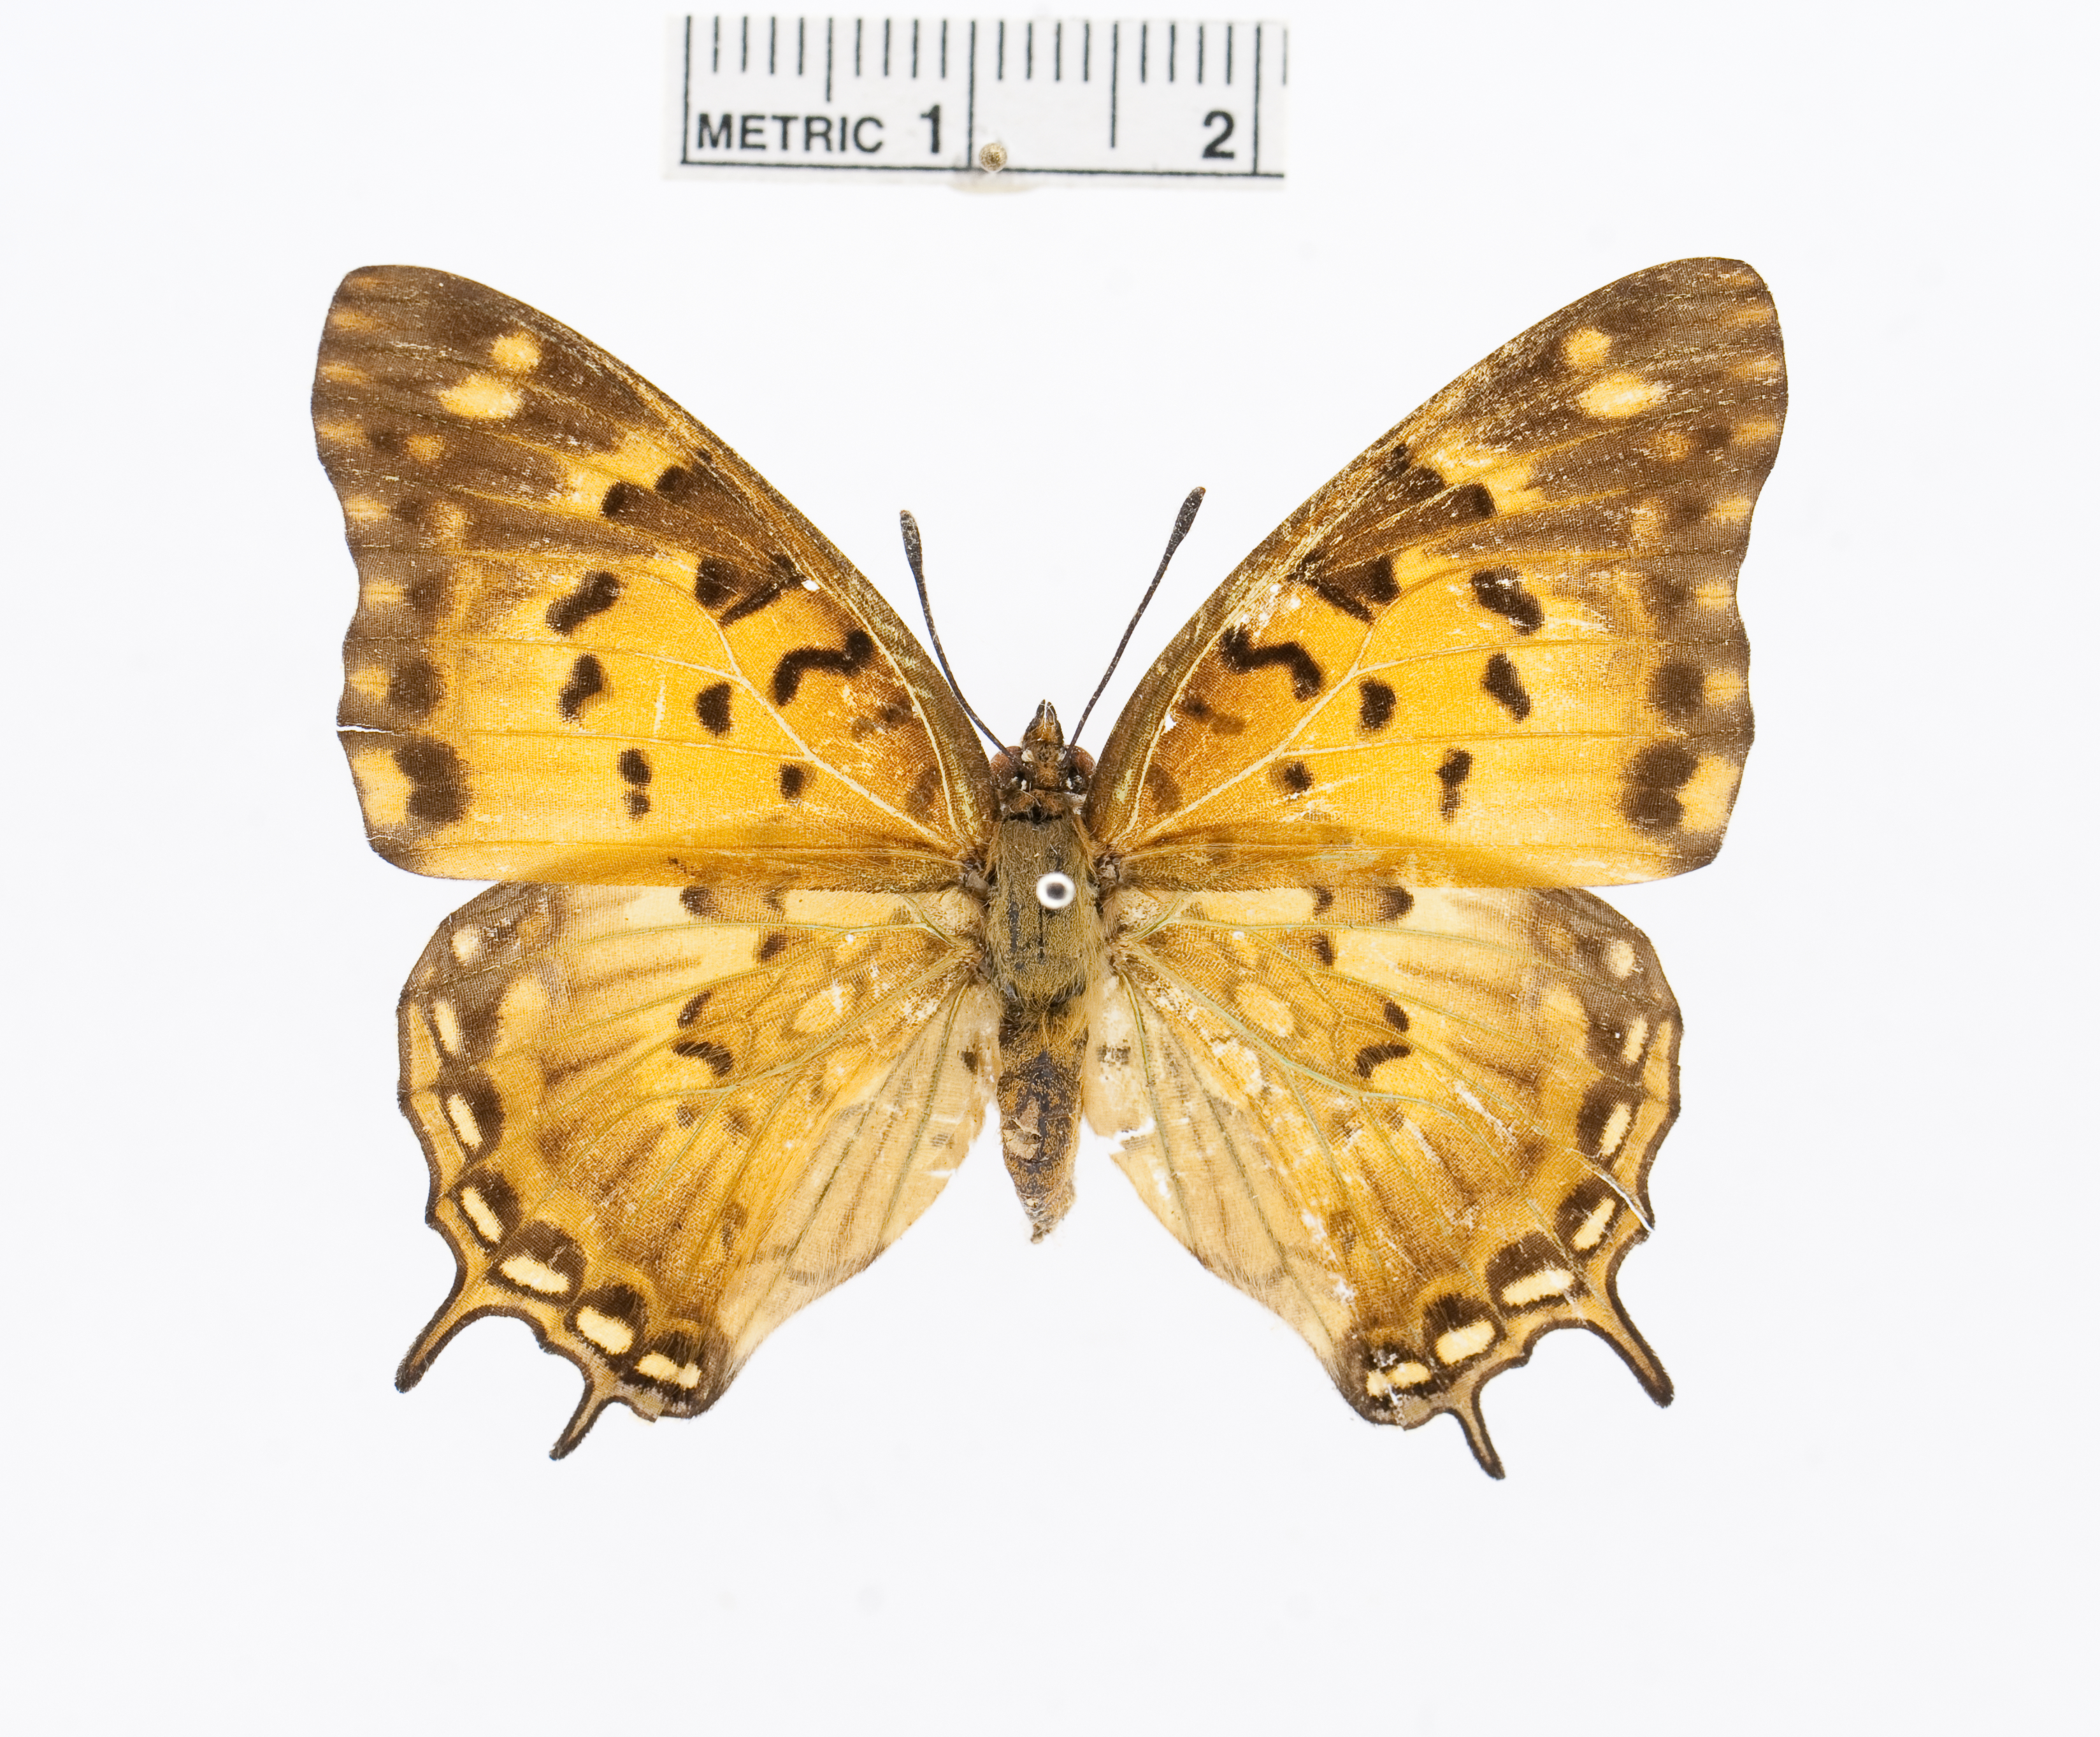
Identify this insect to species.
Charaxes jahlusa
